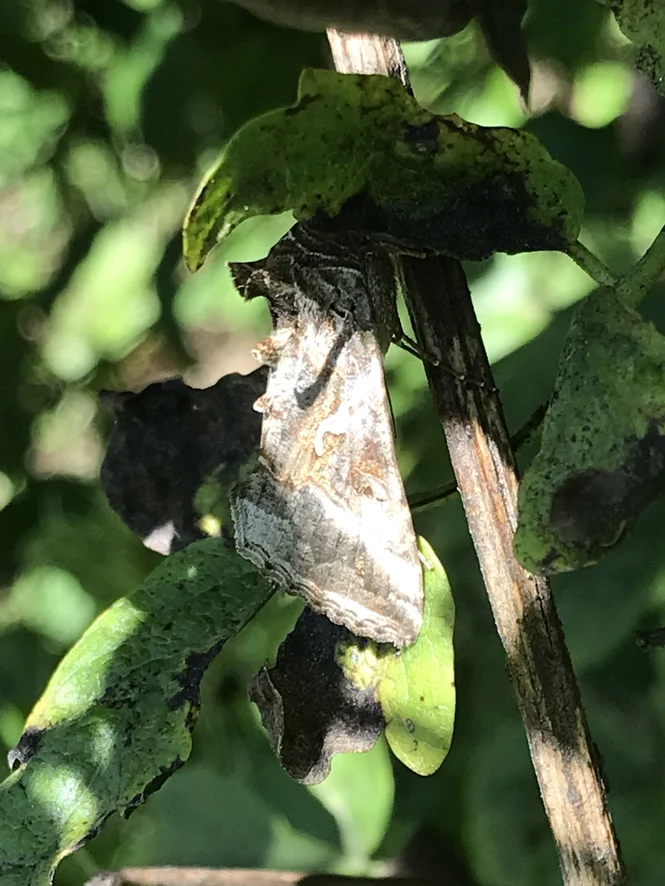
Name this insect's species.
Autographa gamma
